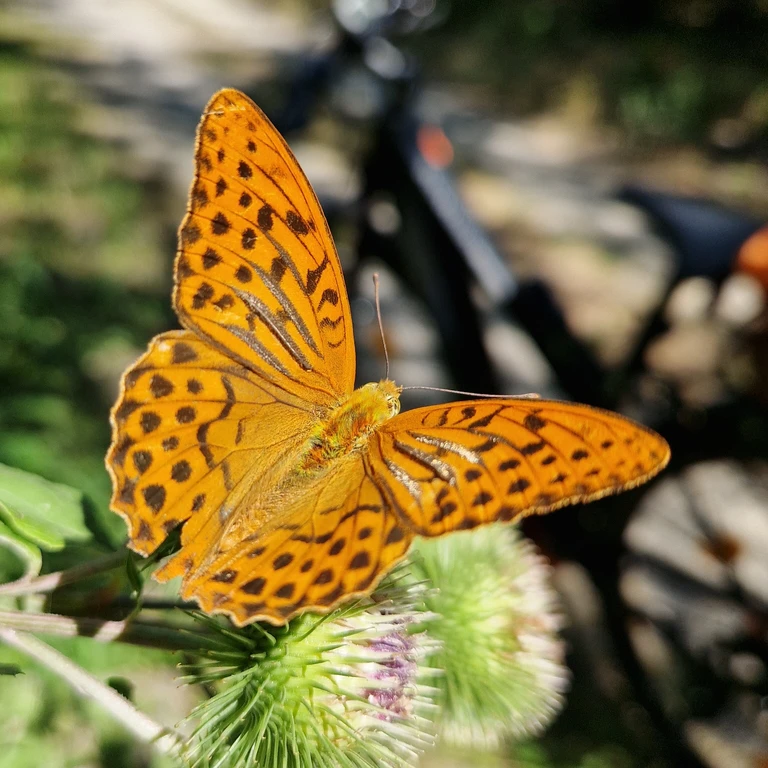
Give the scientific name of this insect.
Argynnis paphia
